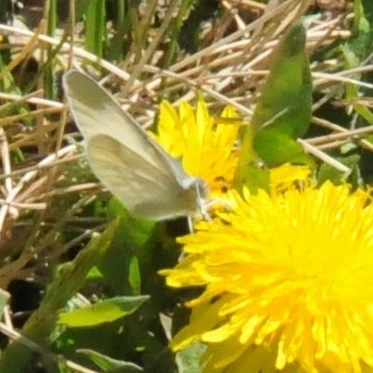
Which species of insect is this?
Leptidea sinapis/juvernica
